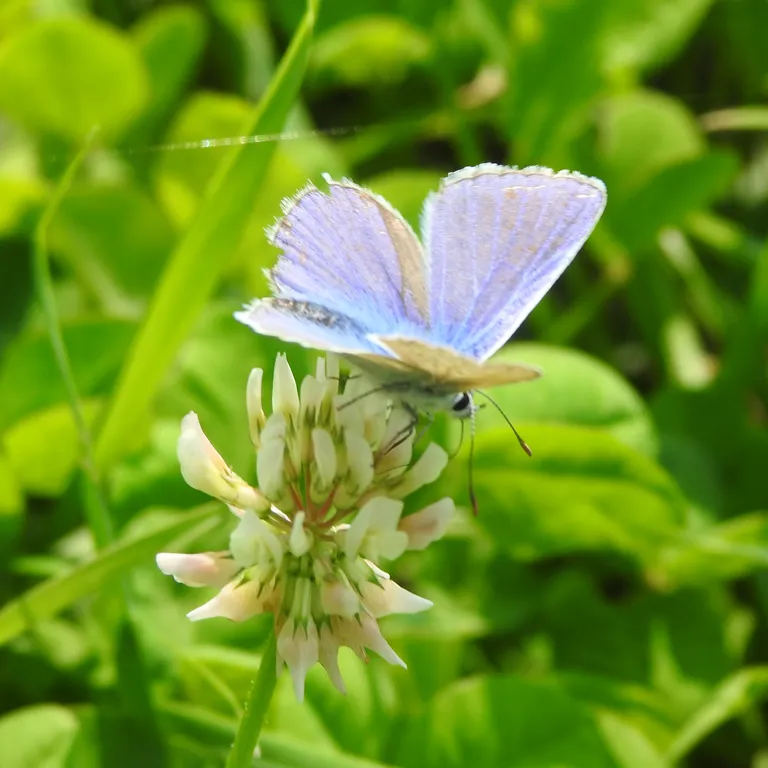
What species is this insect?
Polyommatus icarus
